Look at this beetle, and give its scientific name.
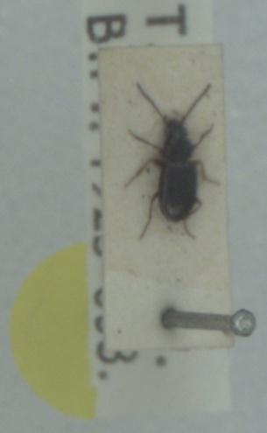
Bembidion clarkei
